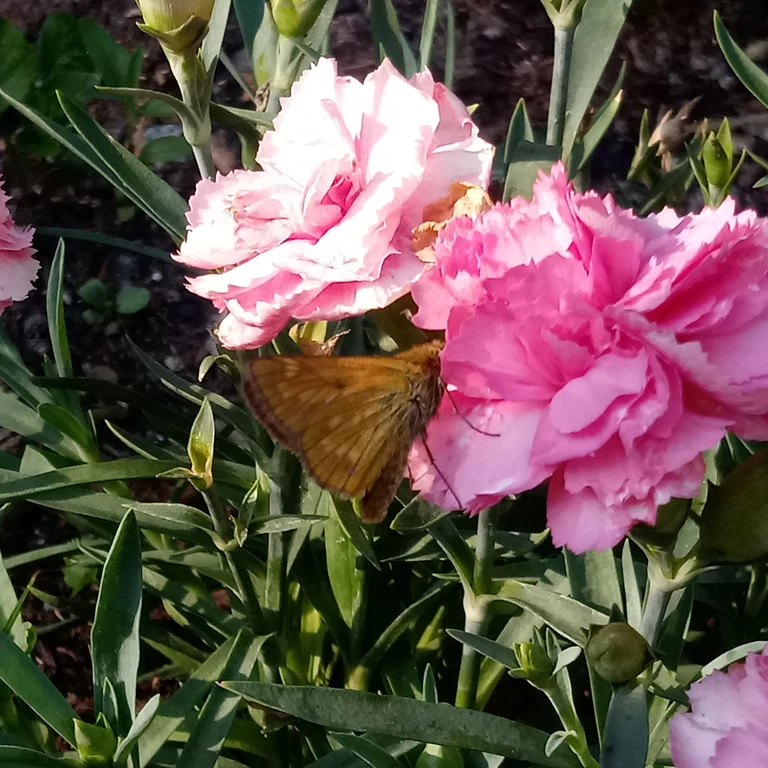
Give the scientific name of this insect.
Ochlodes sylvanus (also Ochlodes venata)
